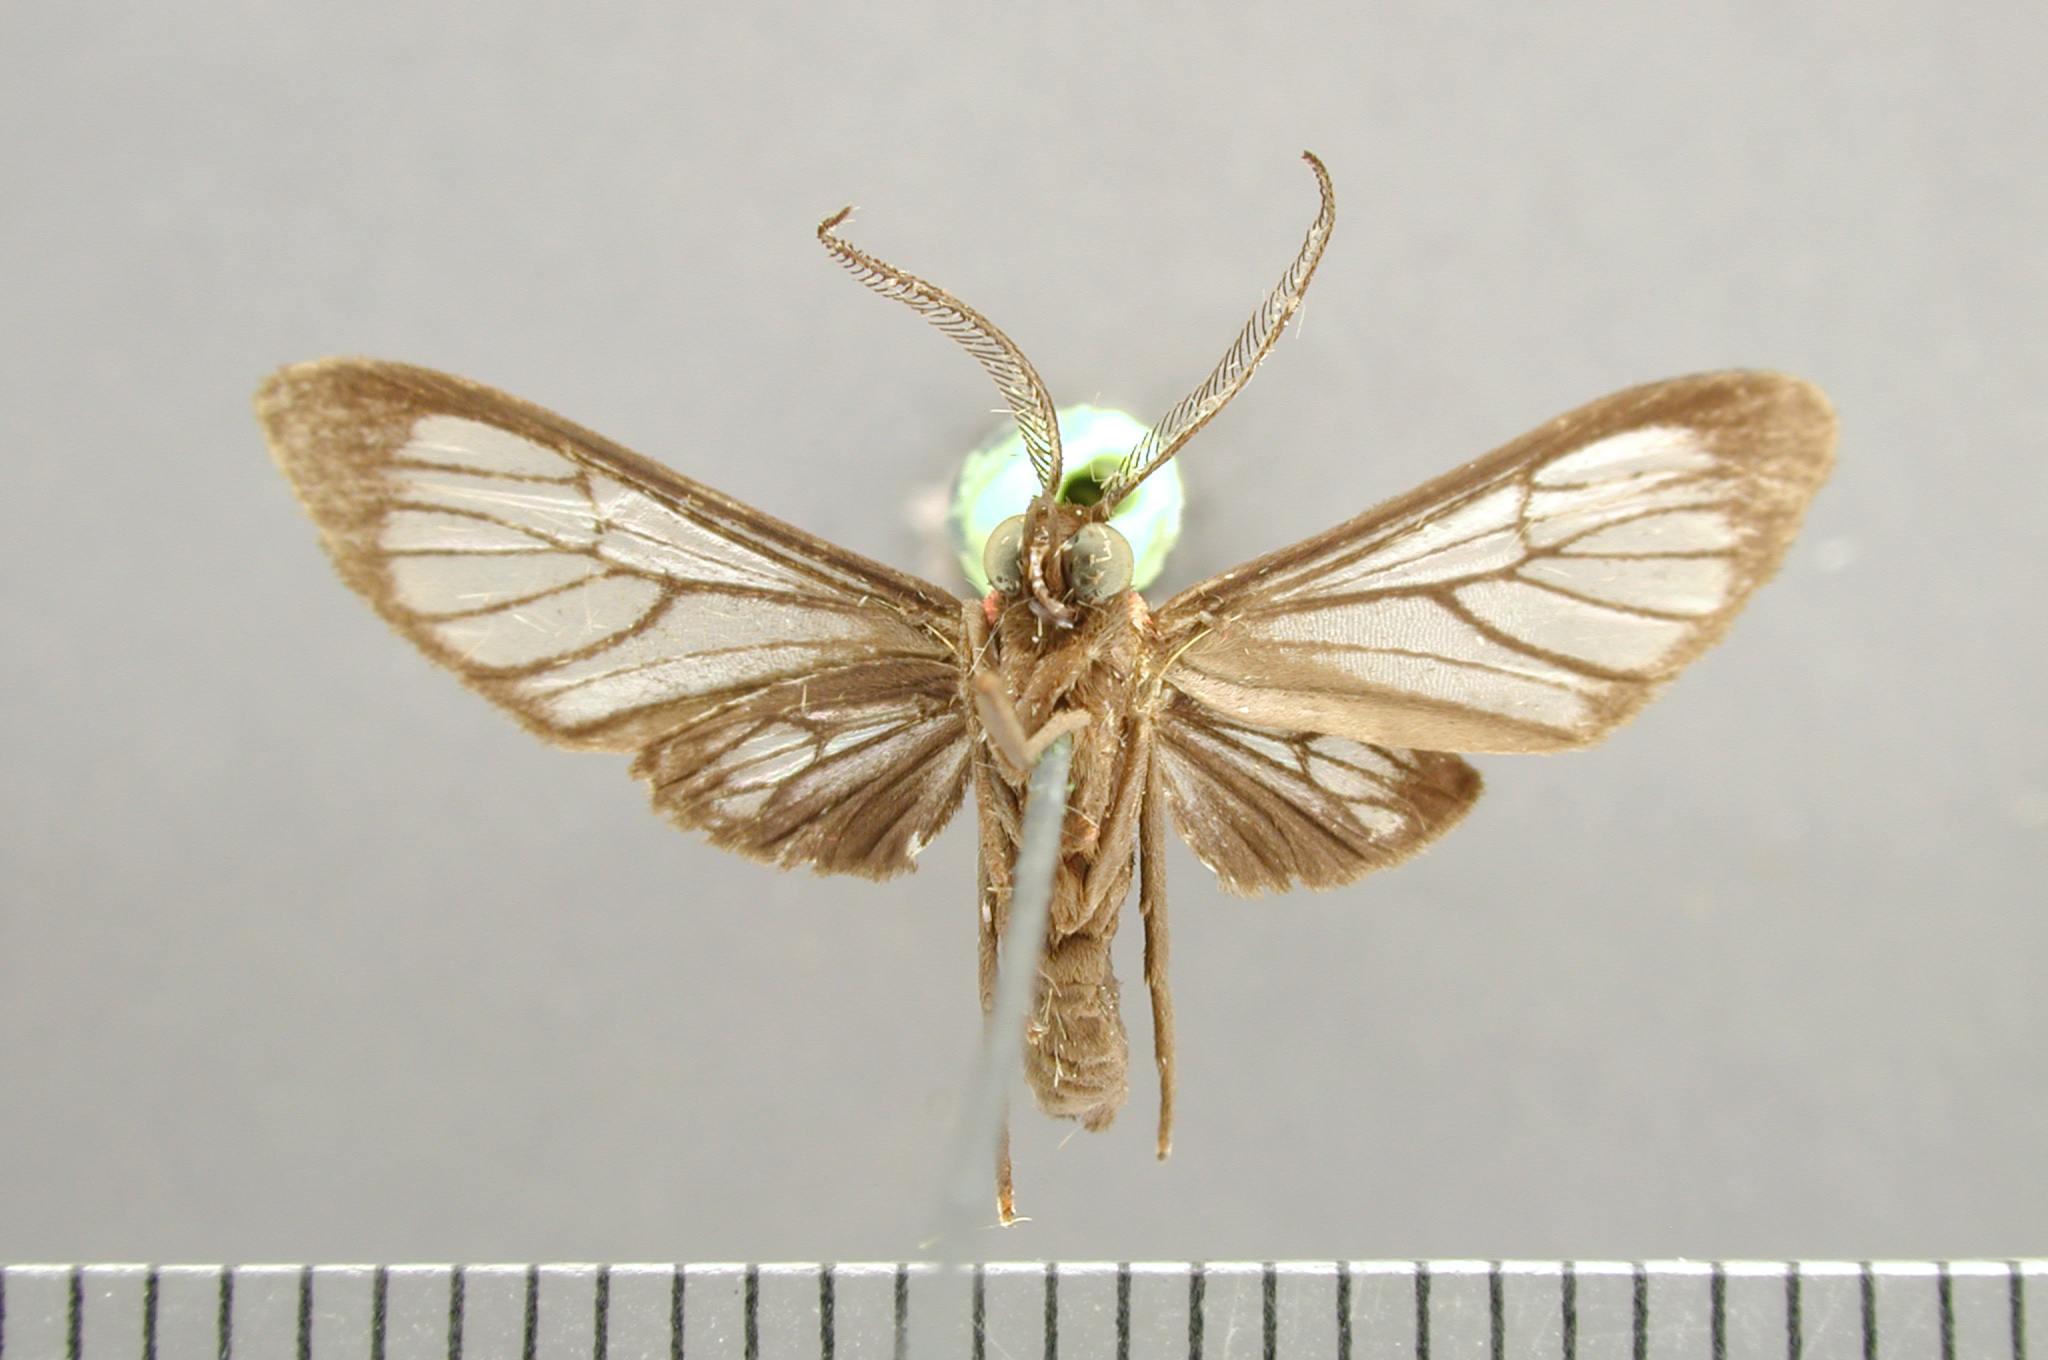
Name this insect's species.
Psilopleura dolens
